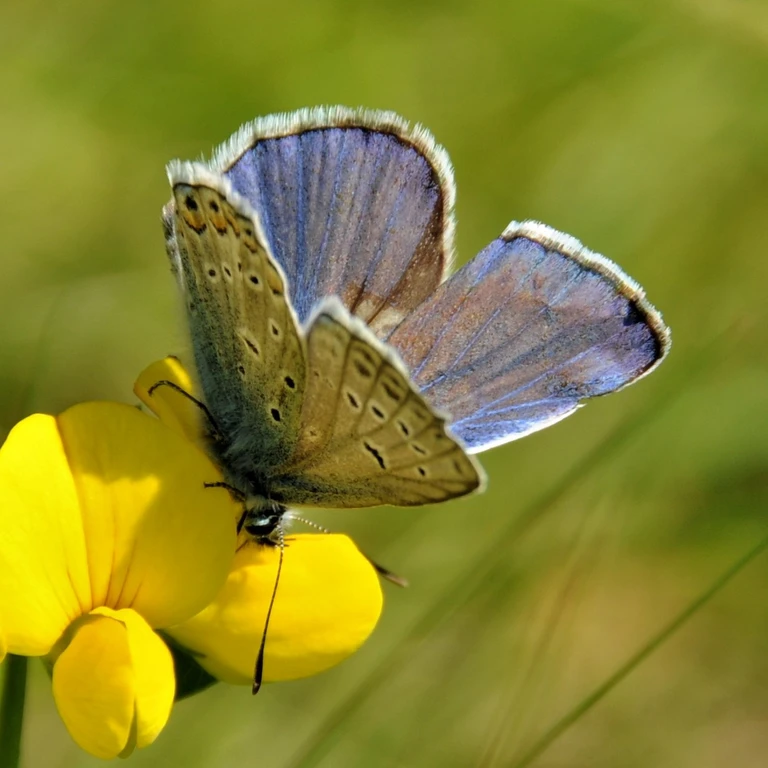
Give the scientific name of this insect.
Polyommatus icarus
